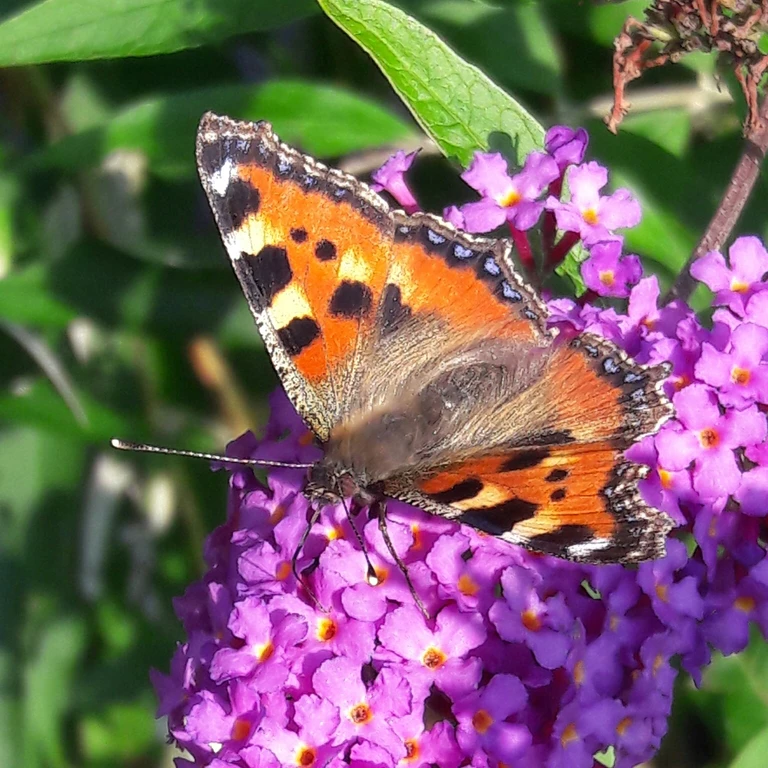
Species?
Aglais urticae
